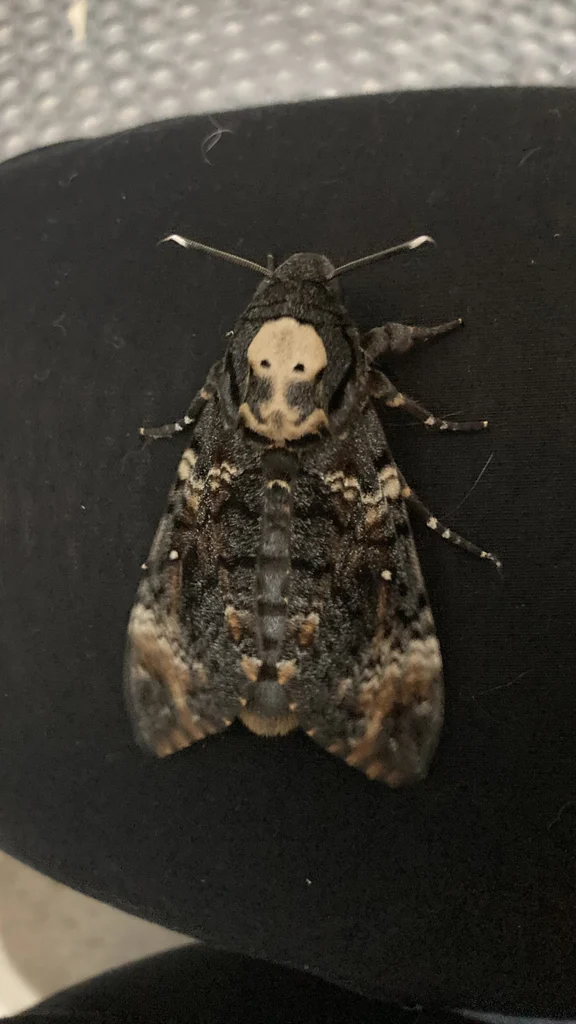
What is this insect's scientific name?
Acherontia atropos
